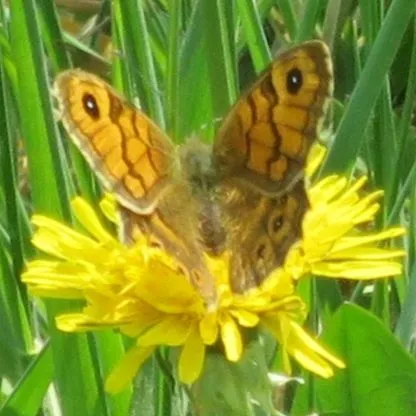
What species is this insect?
Lasiommata megera (also Pararge megera)
